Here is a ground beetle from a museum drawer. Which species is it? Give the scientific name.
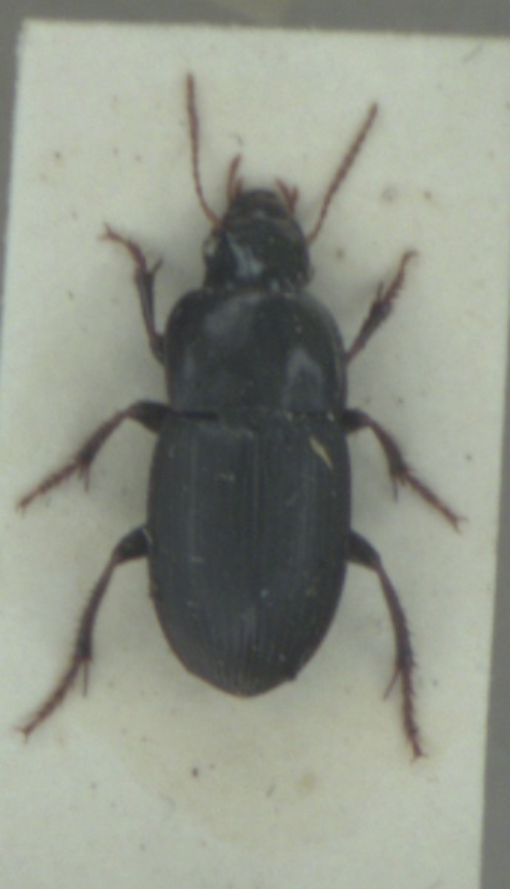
Harpalus tardus
